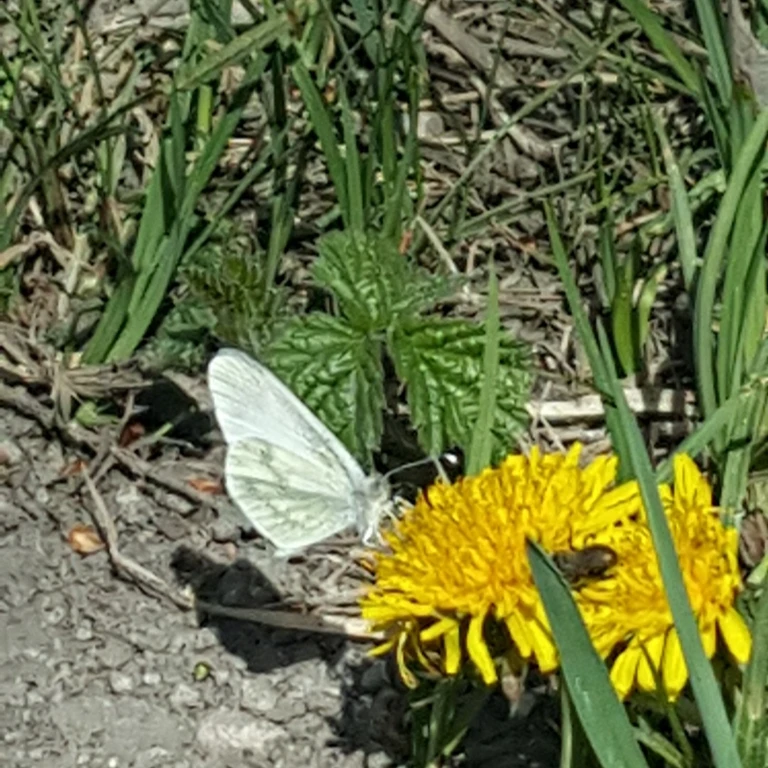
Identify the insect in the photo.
Leptidea sinapis/juvernica
